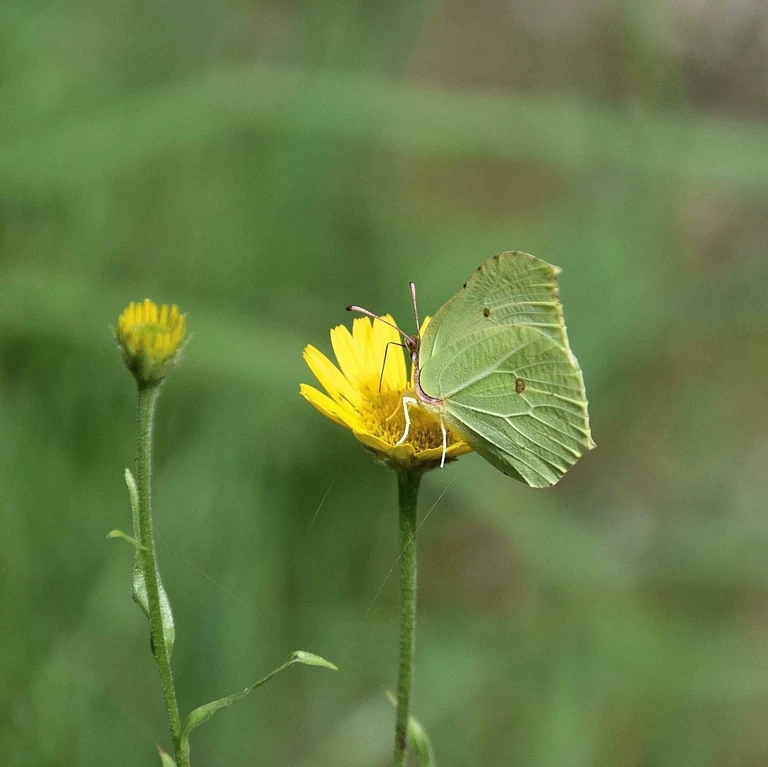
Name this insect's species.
Gonepteryx rhamni
